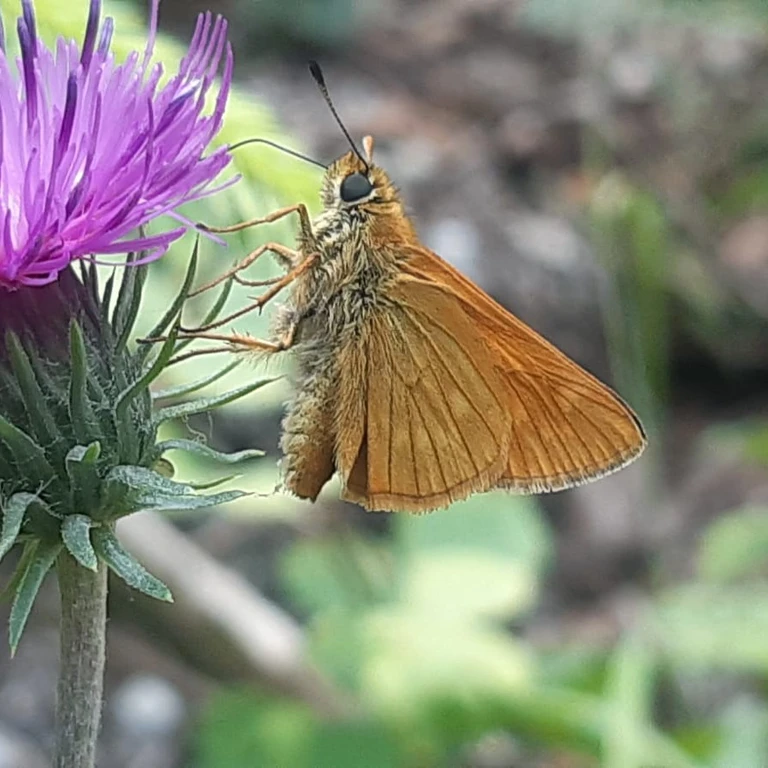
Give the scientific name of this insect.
Ochlodes sylvanus (also Ochlodes venata)
